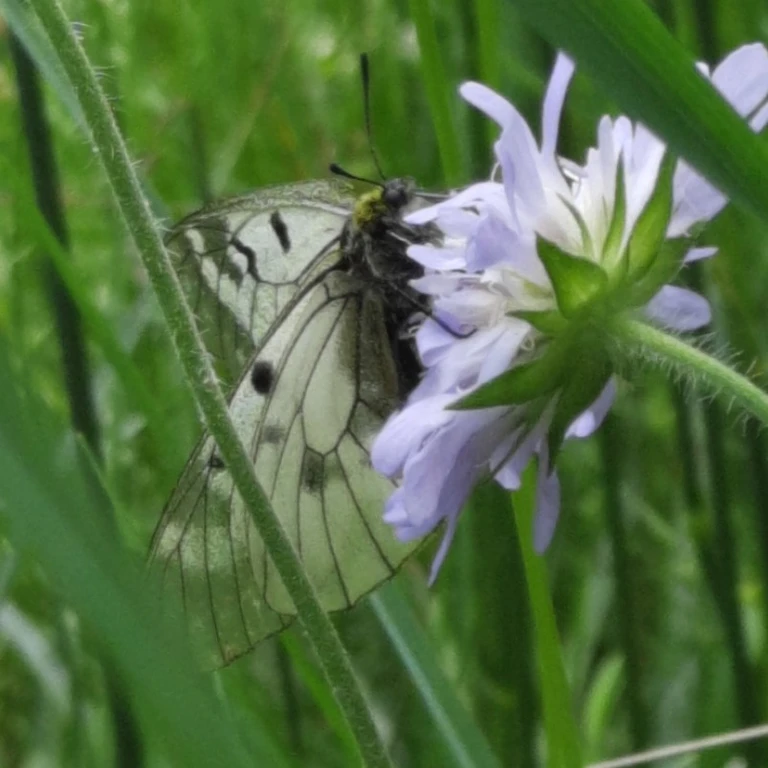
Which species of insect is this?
Parnassius mnemosyne
